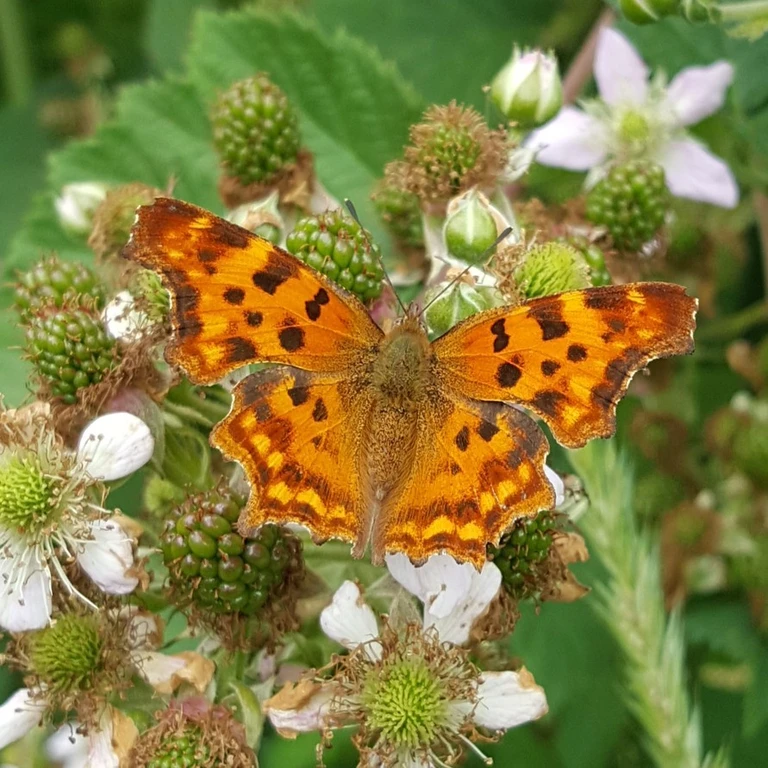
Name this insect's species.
Polygonia c-album
